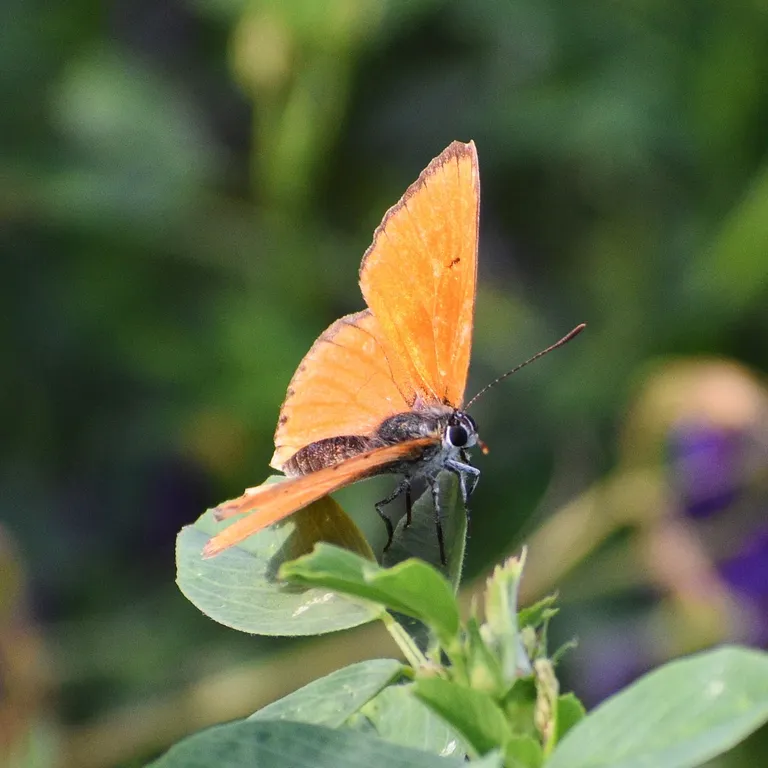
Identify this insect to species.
Lycaena dispar
